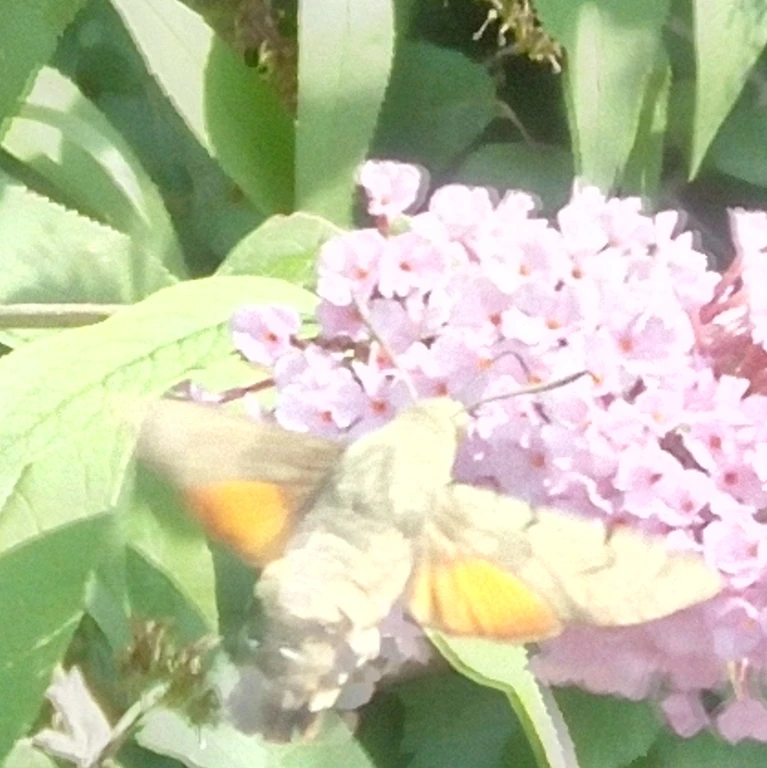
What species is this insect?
Macroglossum stellatarum
